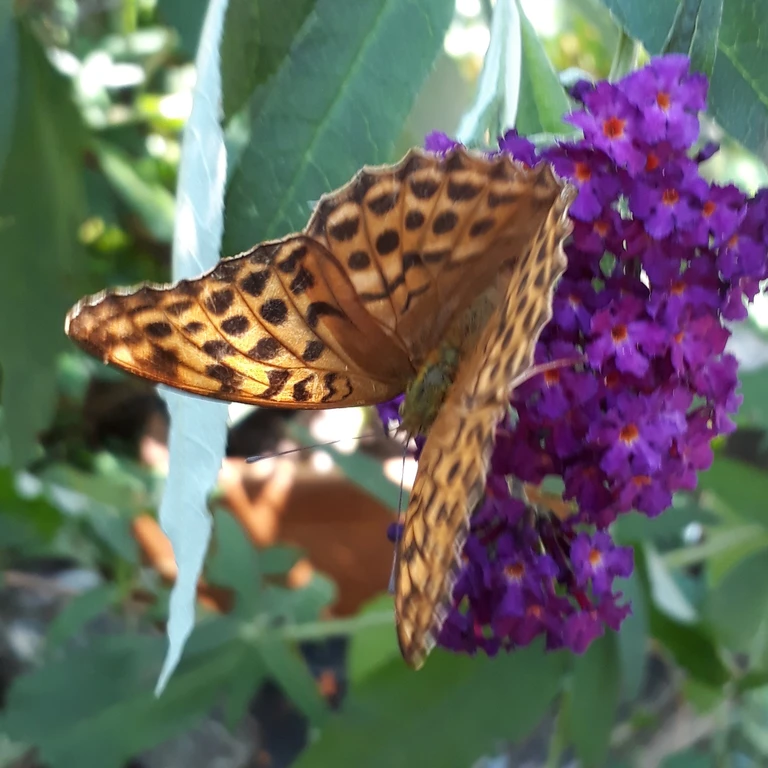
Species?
Argynnis paphia
